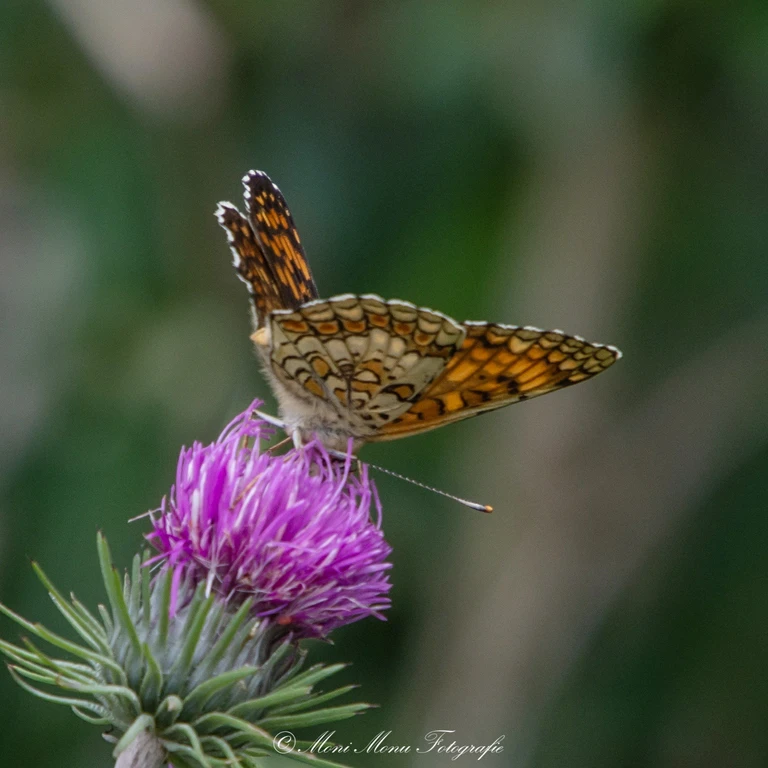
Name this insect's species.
Melitaea phoebe
